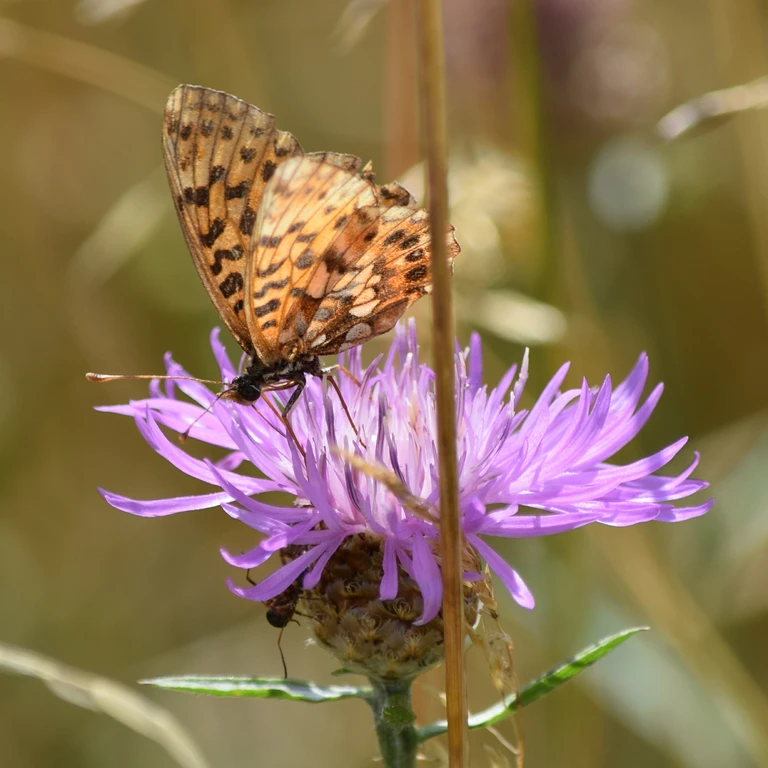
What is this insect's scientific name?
Boloria dia
